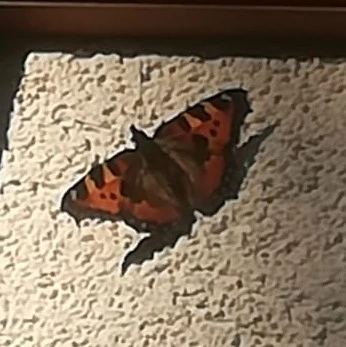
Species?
Aglais urticae
